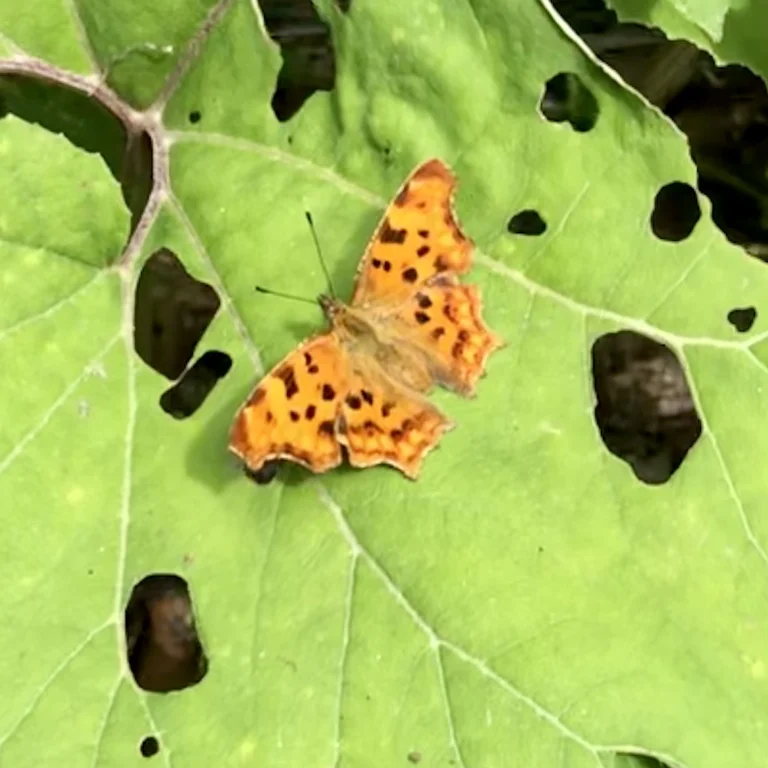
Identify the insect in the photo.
Polygonia c-album
